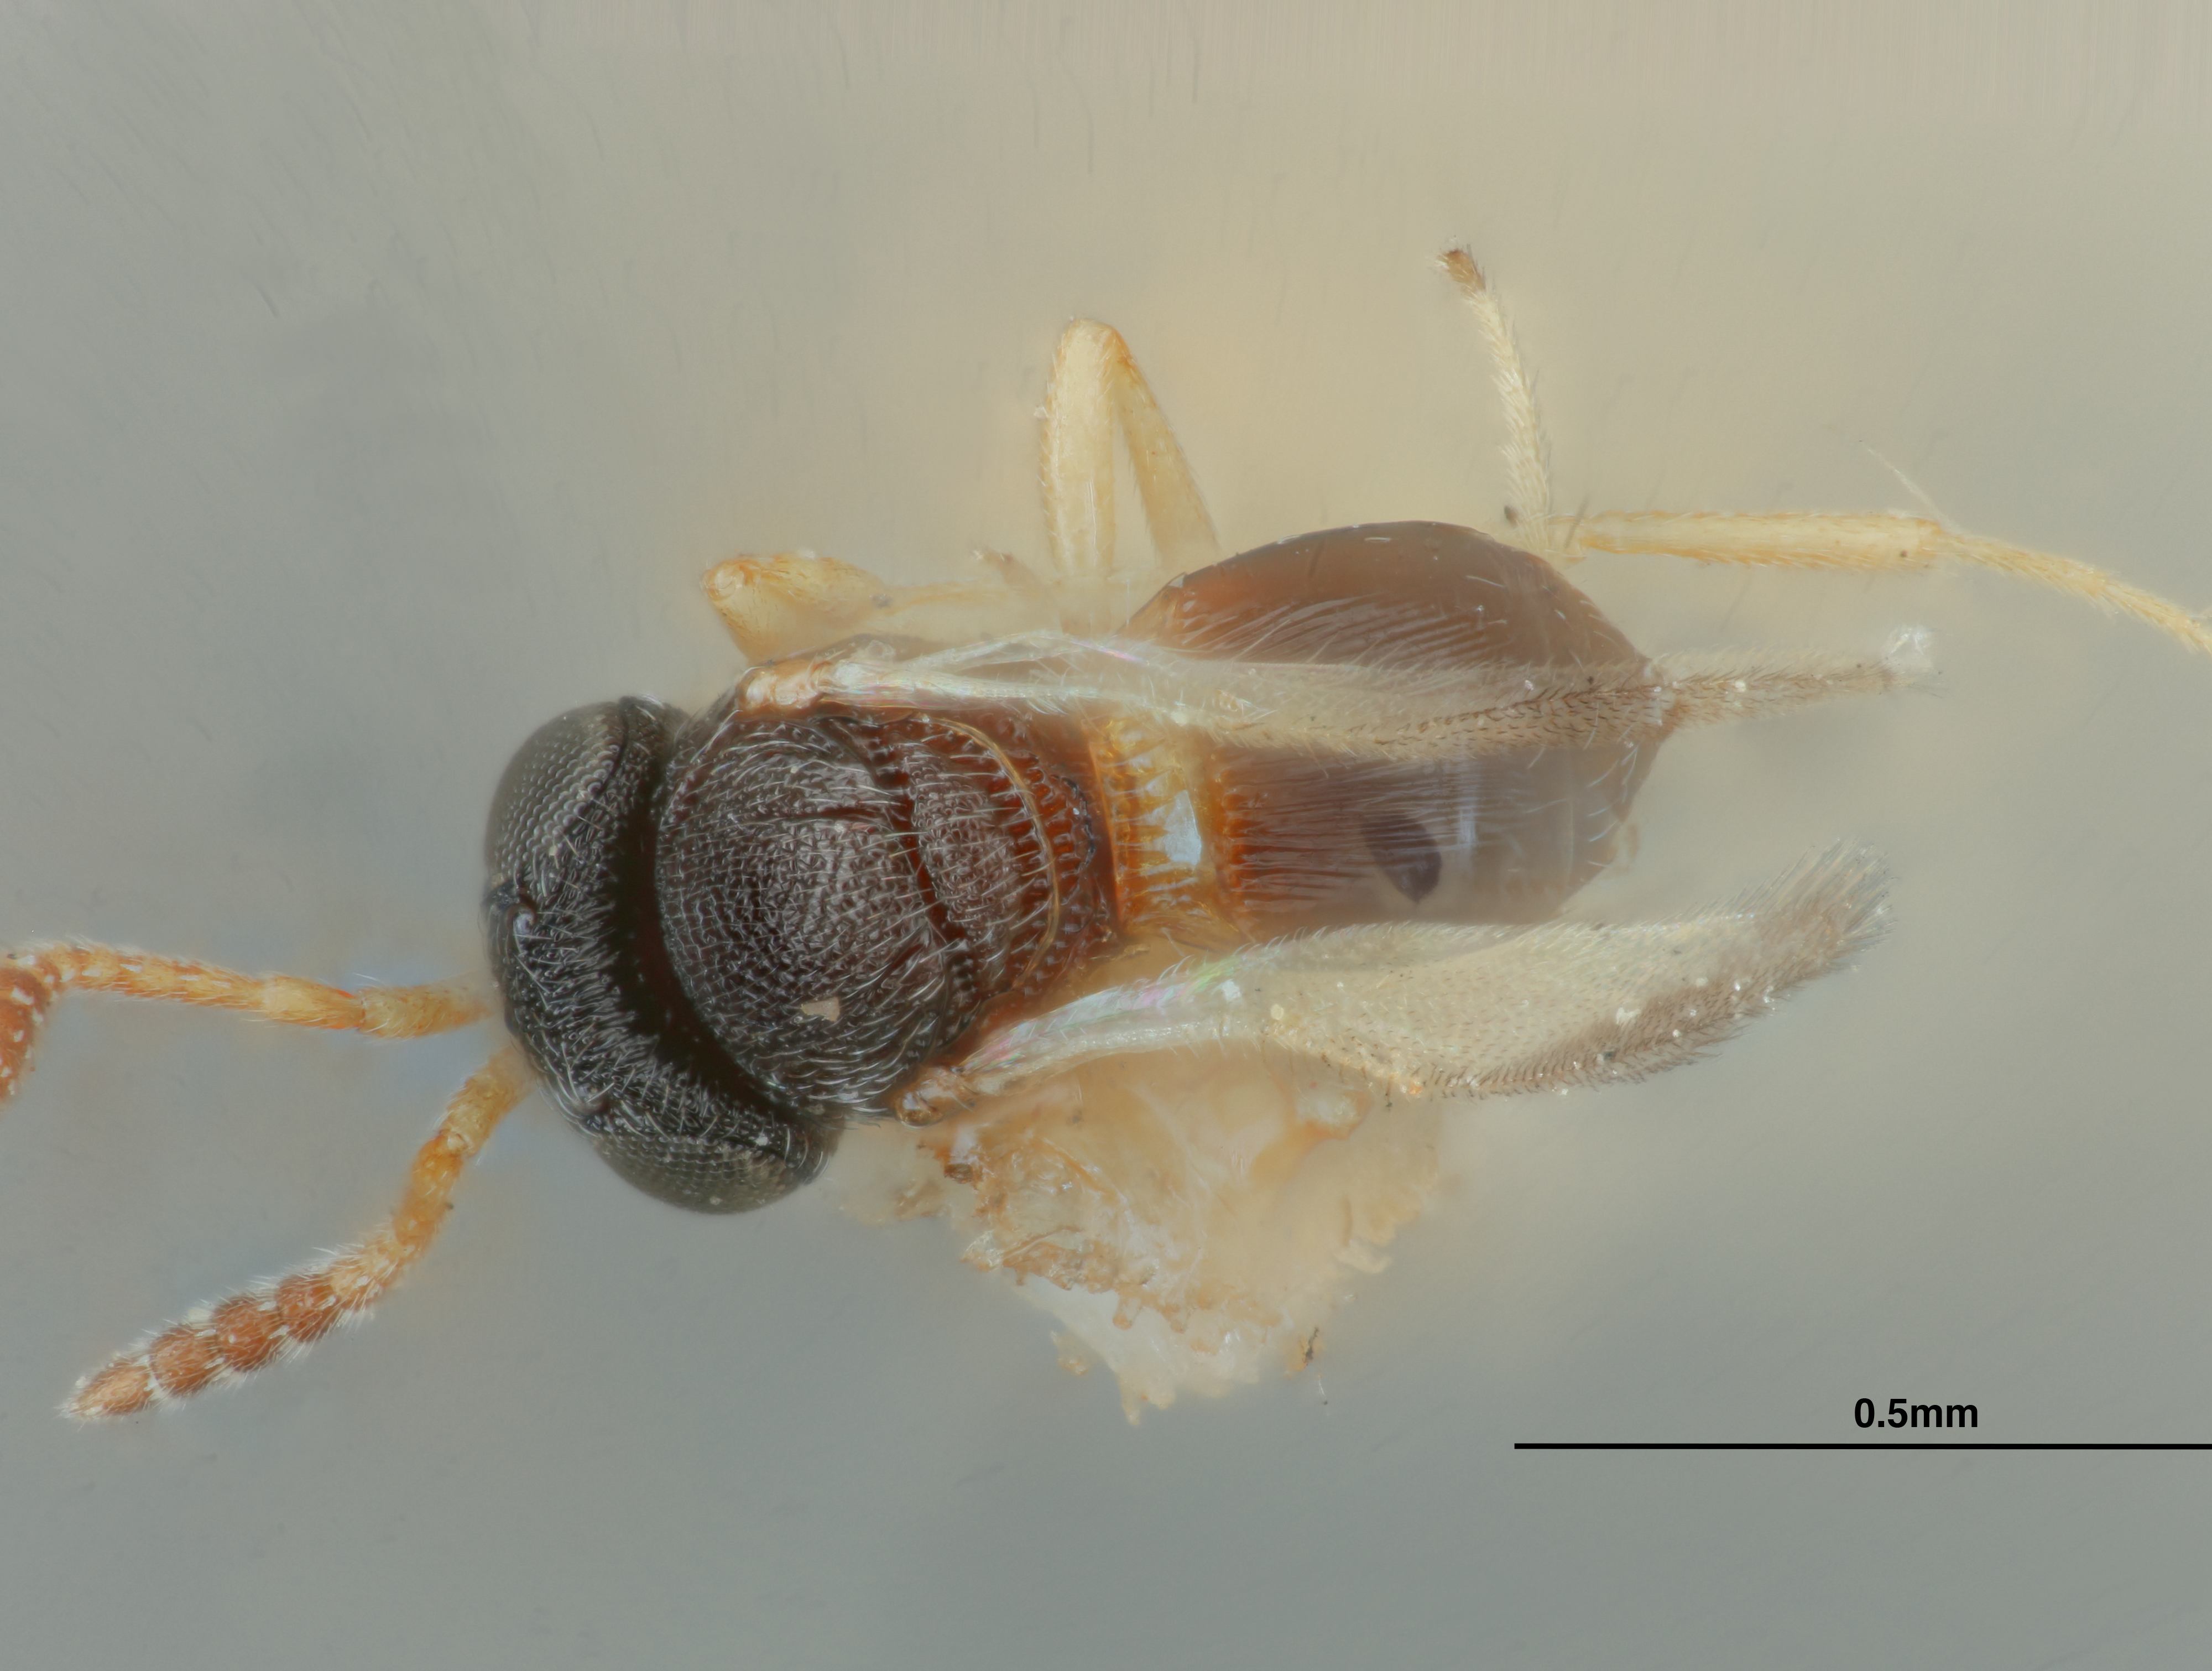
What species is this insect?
Dissolcus tetartus
